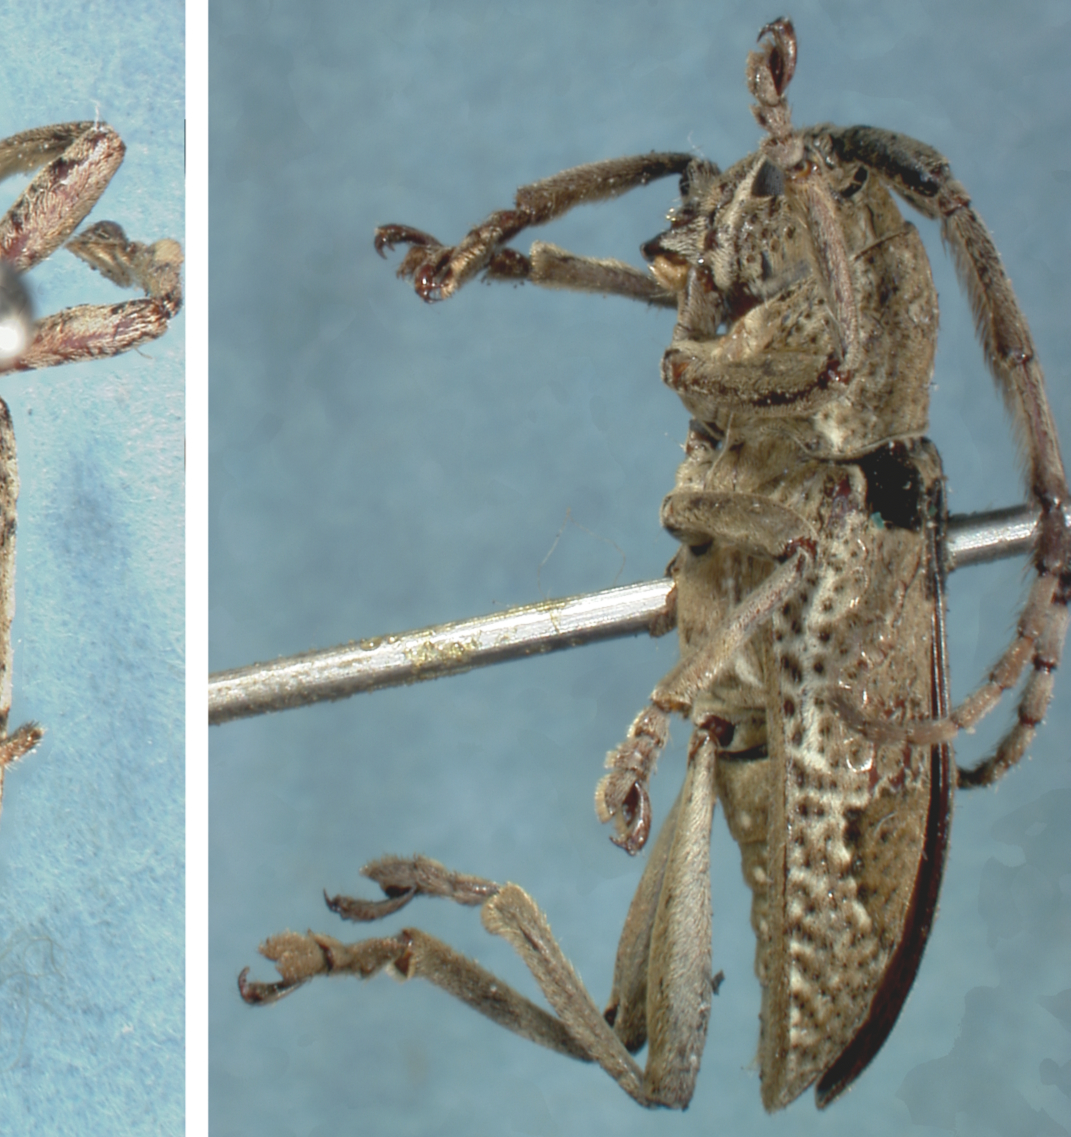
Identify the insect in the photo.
Neoepaphra pulchella
